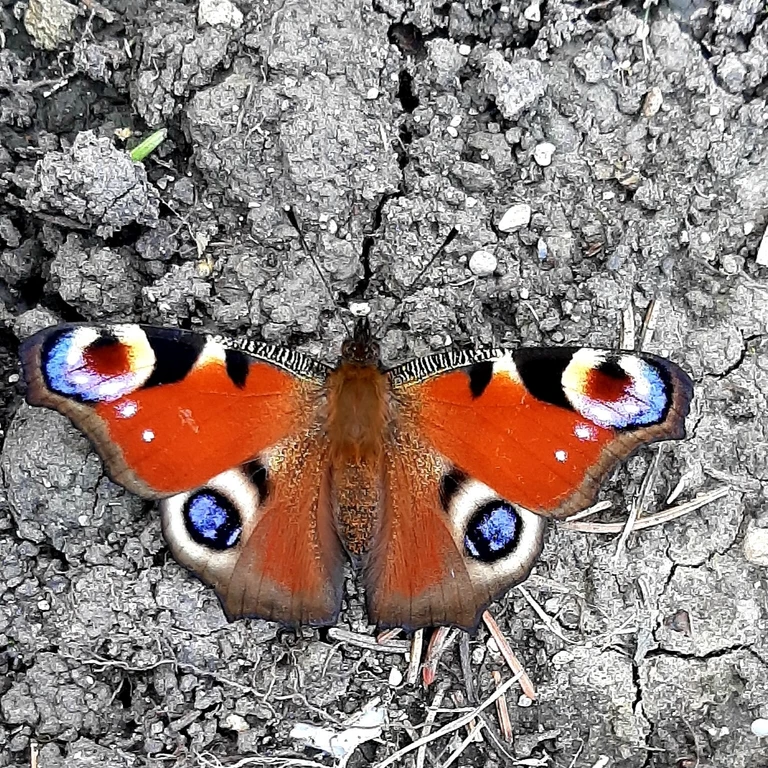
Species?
Aglais io
